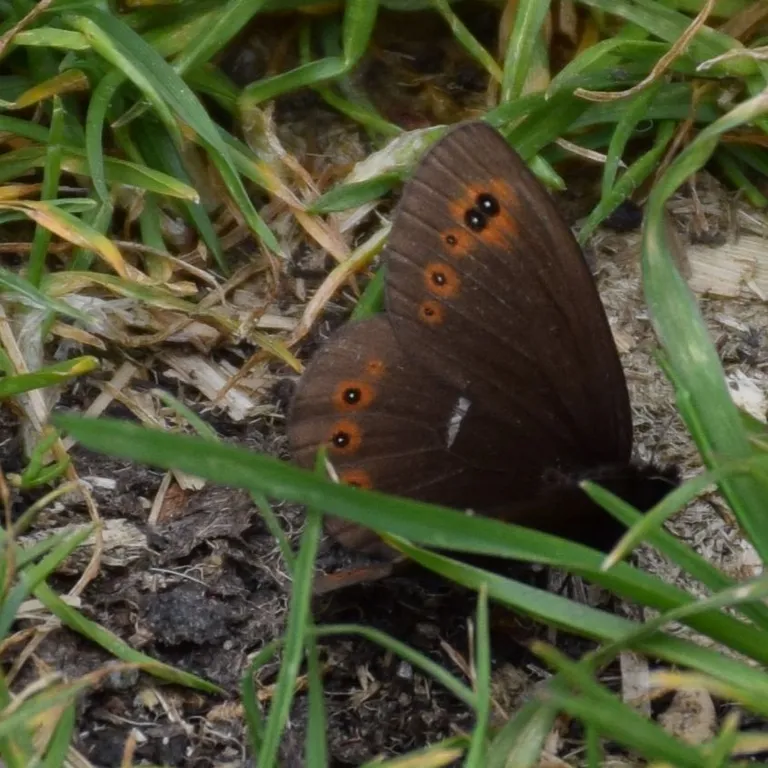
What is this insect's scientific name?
Erebia medusa
